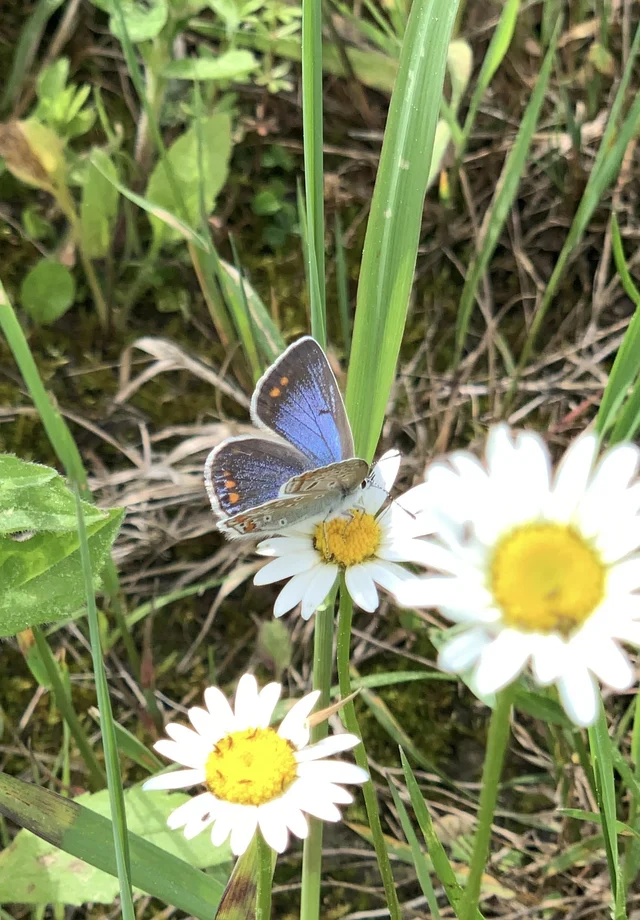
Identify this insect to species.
Polyommatus icarus
